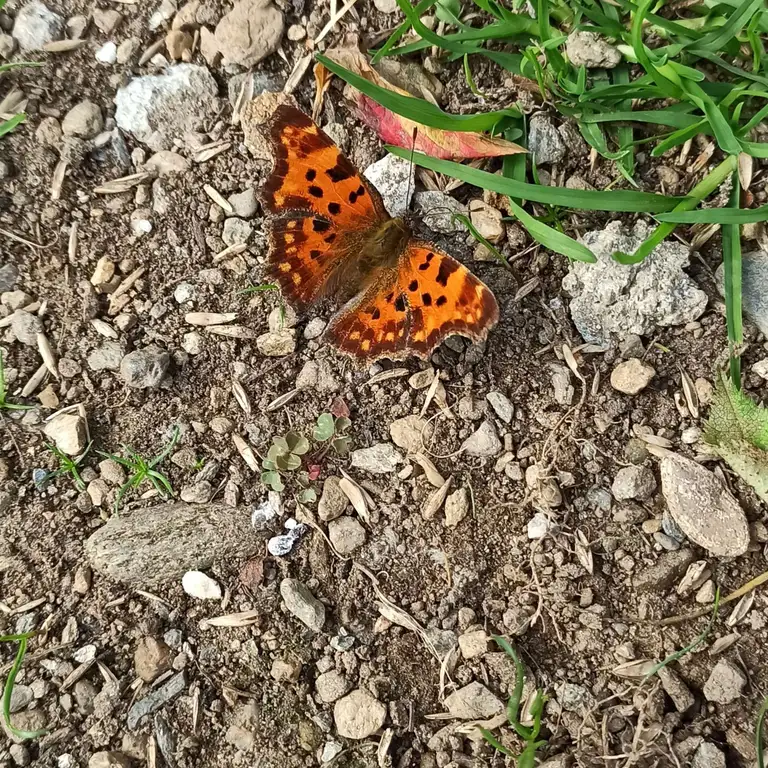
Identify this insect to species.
Polygonia c-album
